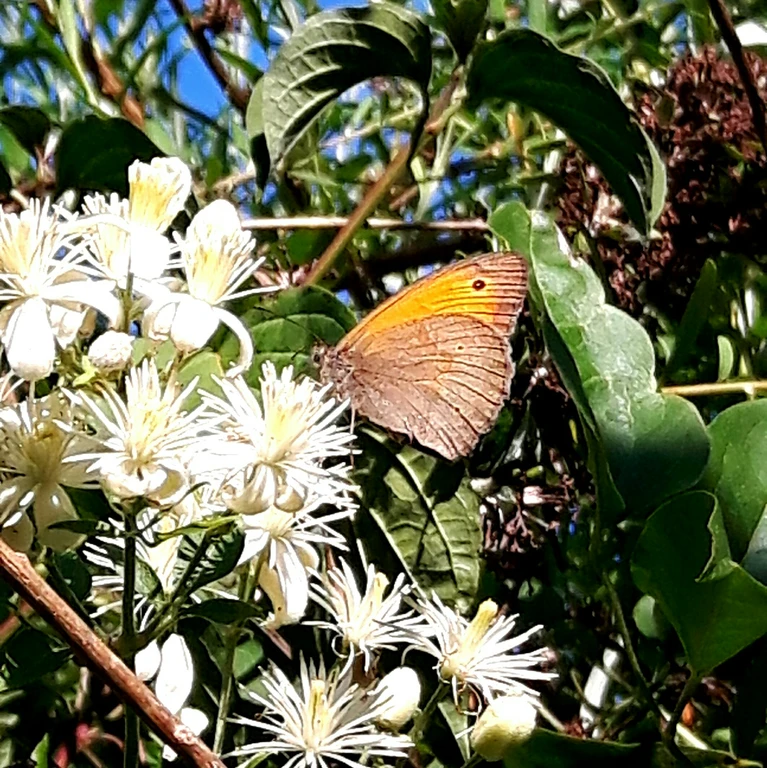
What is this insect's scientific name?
Maniola jurtina
